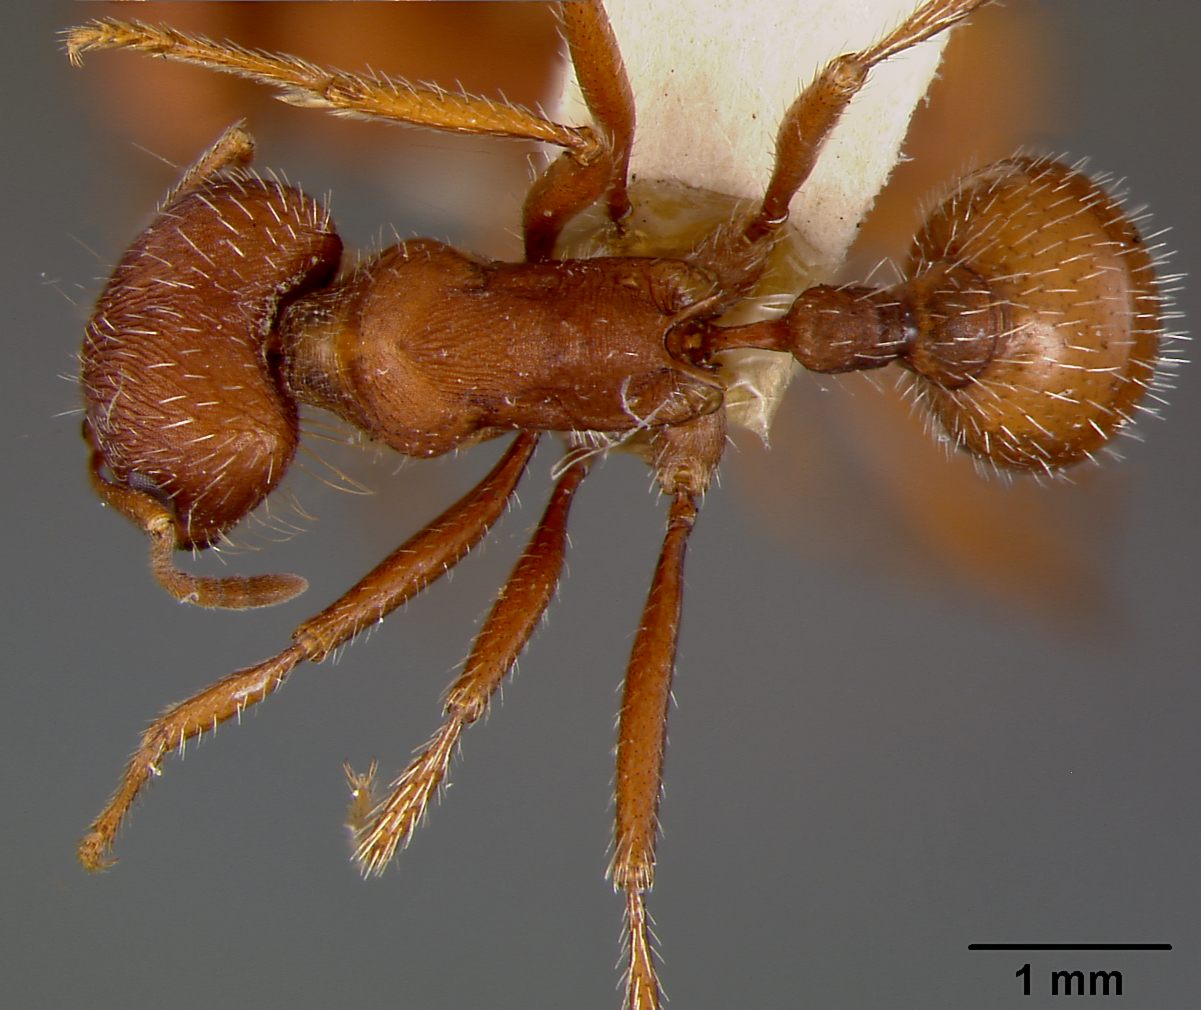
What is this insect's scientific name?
Pogonomyrmex occidentalis
